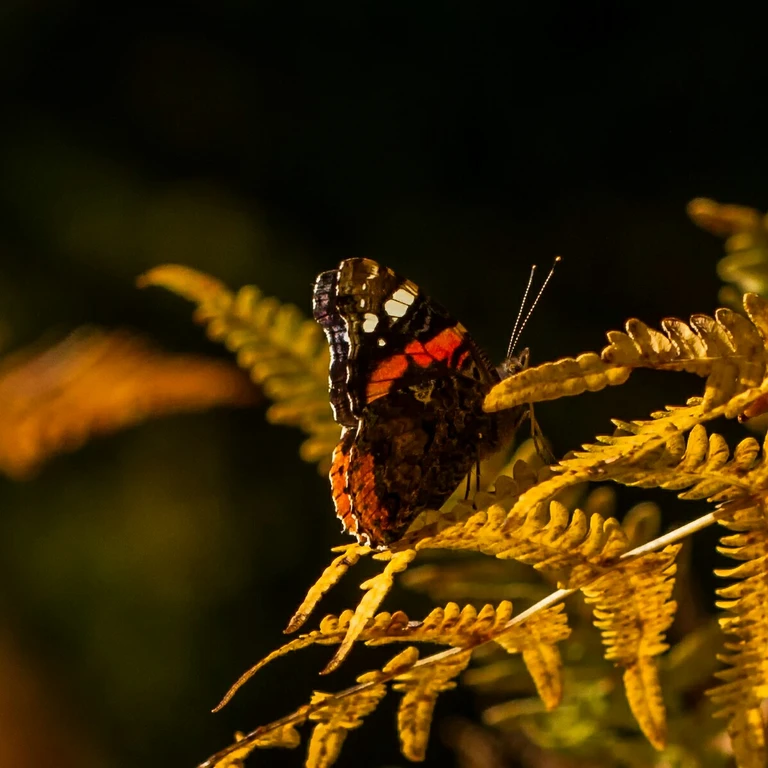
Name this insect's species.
Vanessa atalanta
